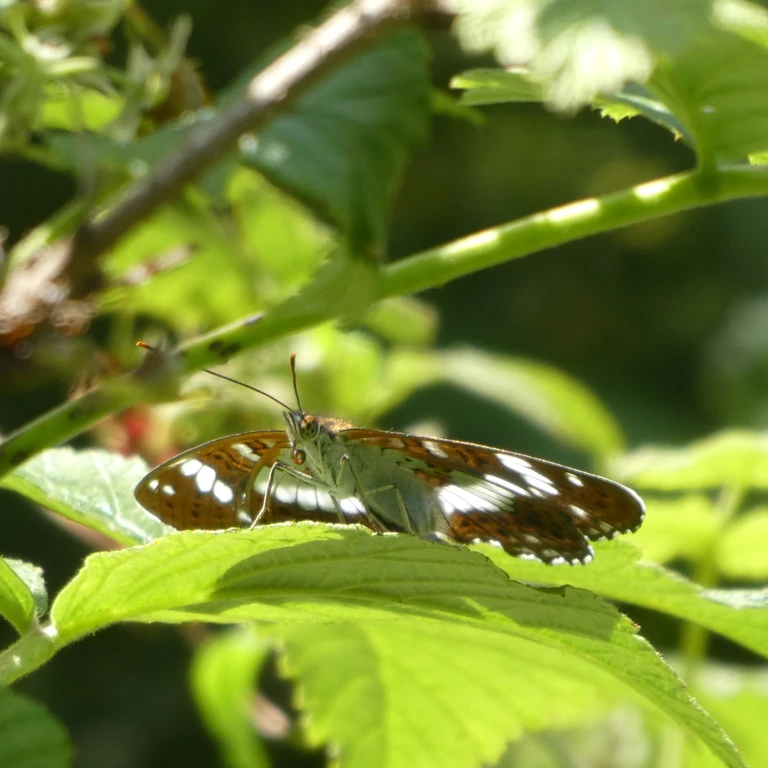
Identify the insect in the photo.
Limenitis camilla (also Ladoga camilla)
